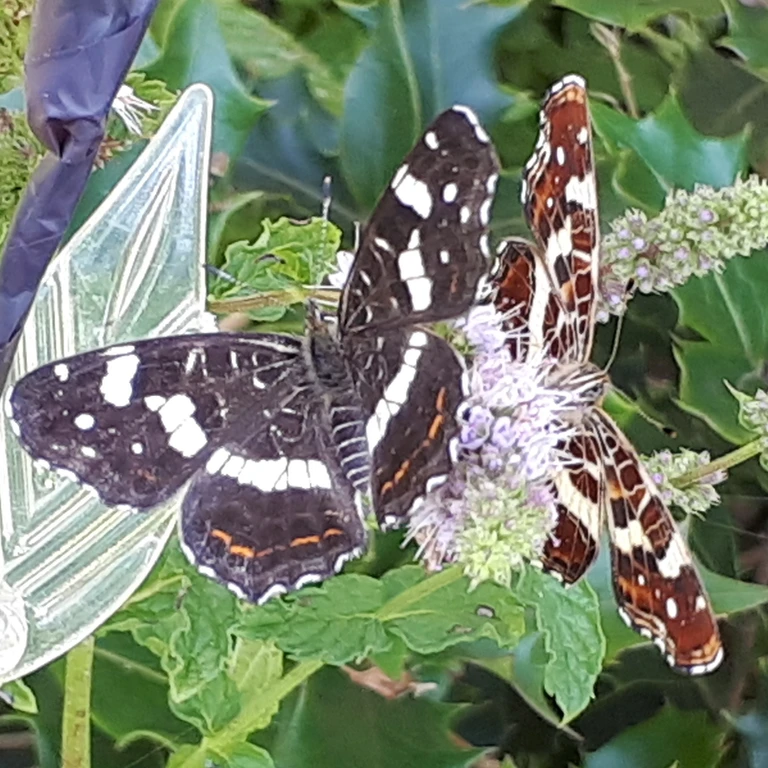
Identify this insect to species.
Araschnia levana
